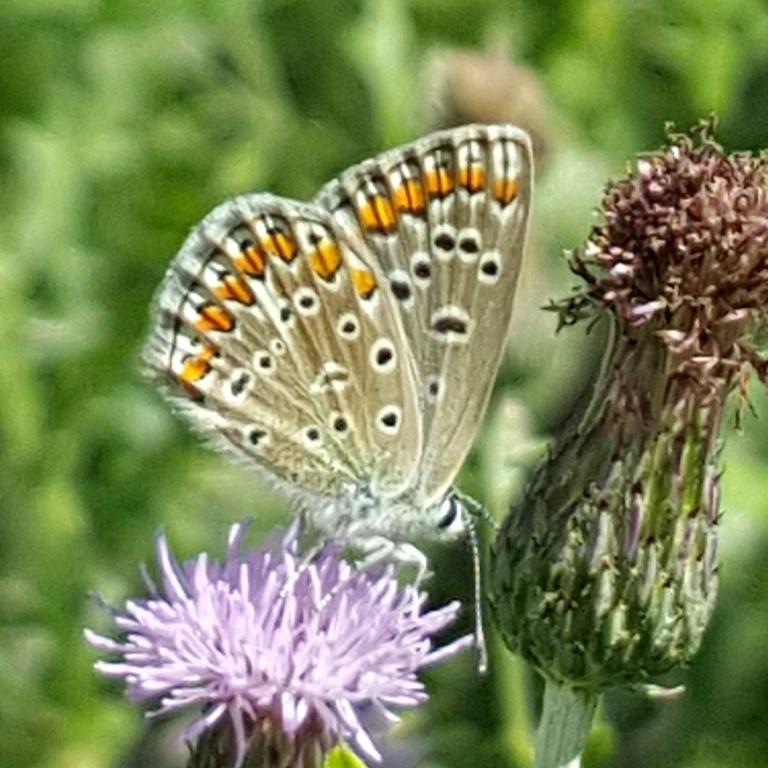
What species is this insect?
Polyommatus icarus
